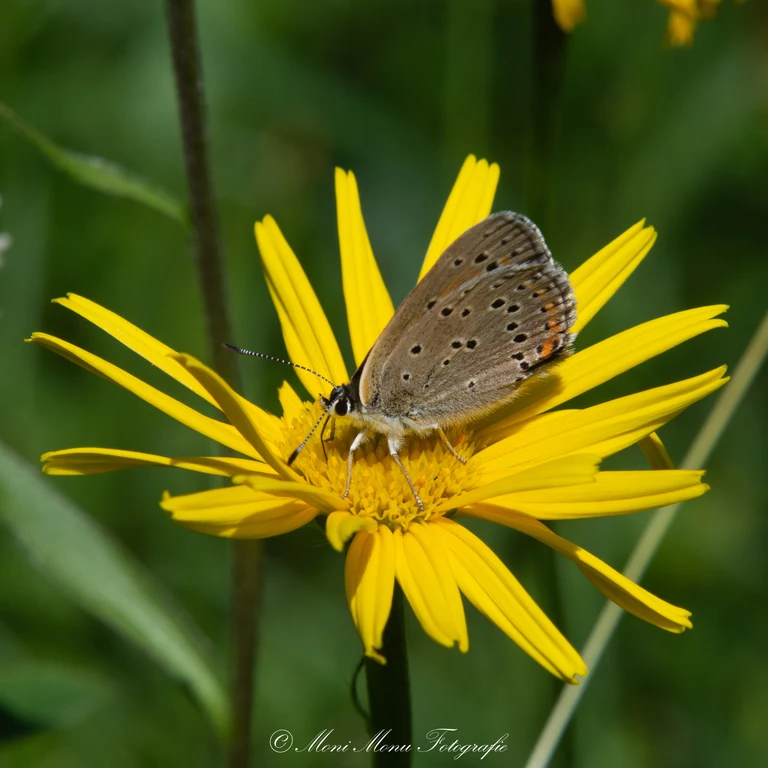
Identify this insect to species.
Lycaena hippothoe (also Palaeochrysophanus hippothoe)
